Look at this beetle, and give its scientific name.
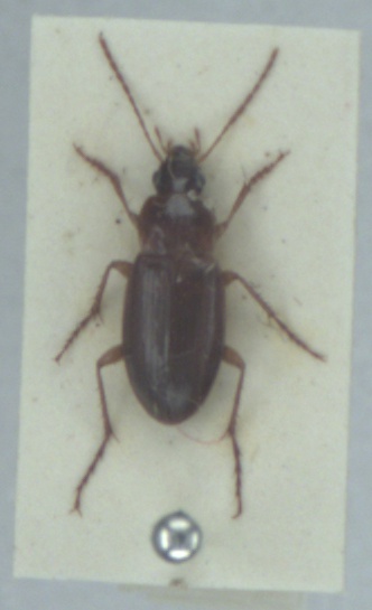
Calathus mollis
